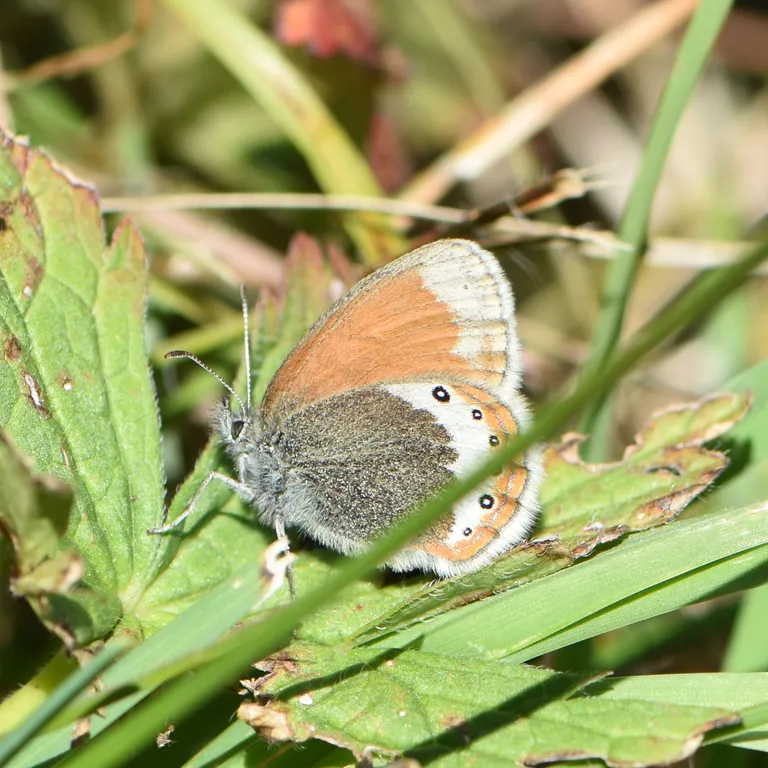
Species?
Coenonympha gardetta
